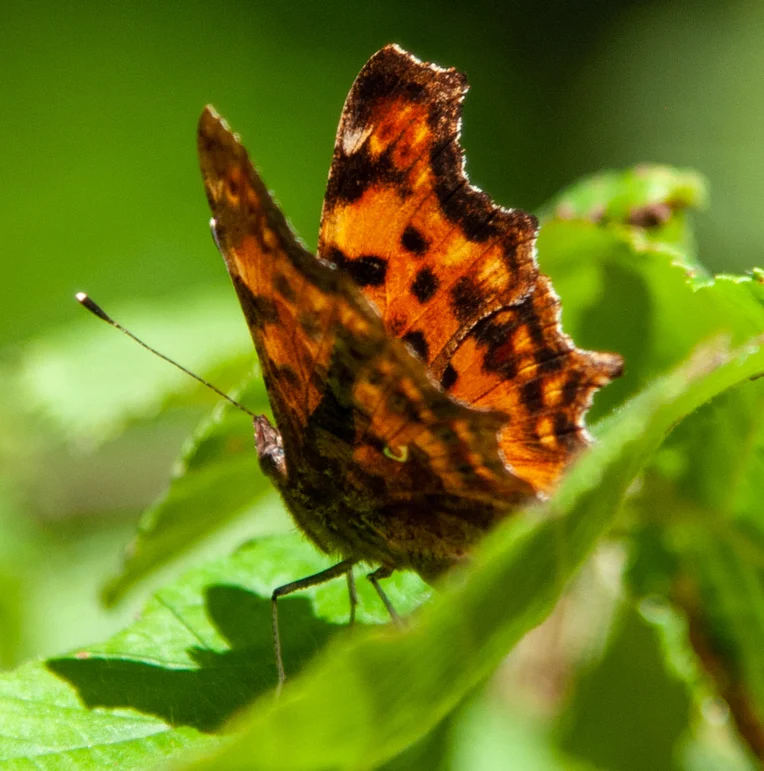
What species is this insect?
Polygonia c-album
